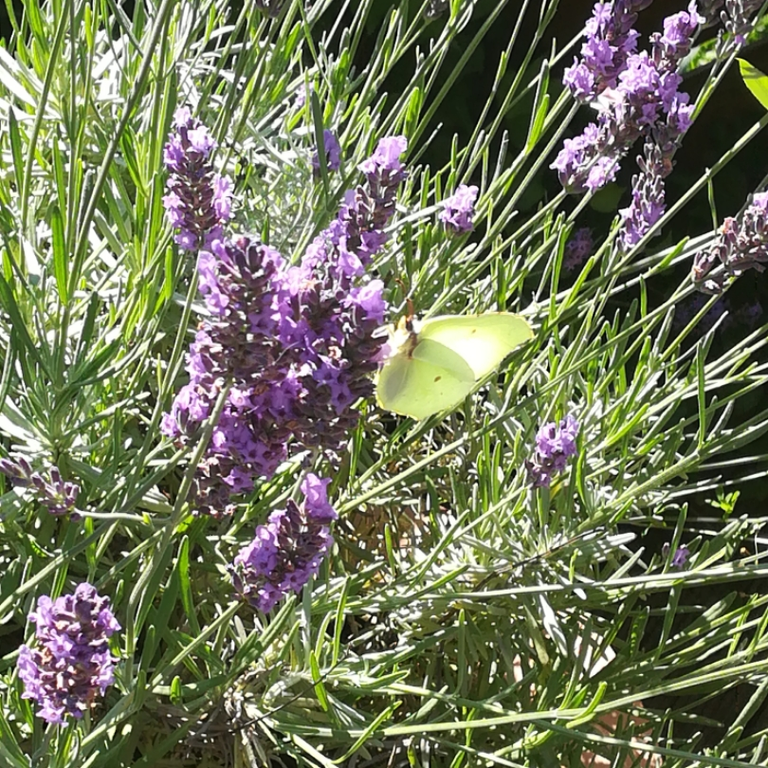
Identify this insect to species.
Gonepteryx rhamni
